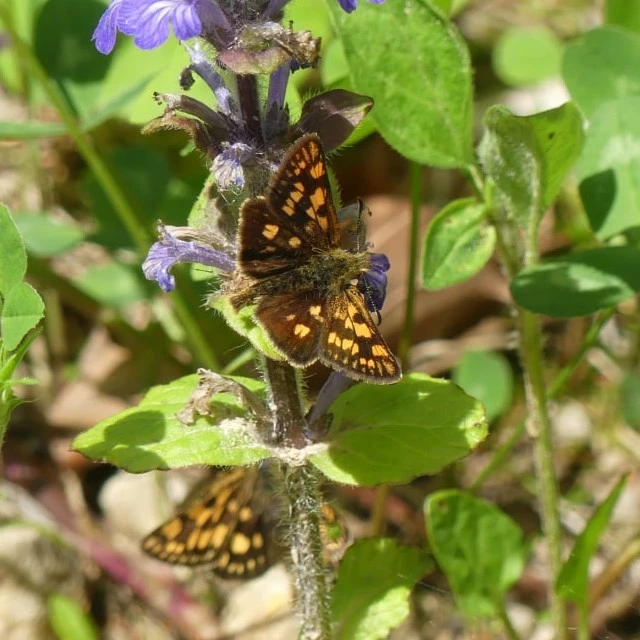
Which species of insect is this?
Carterocephalus palaemon
